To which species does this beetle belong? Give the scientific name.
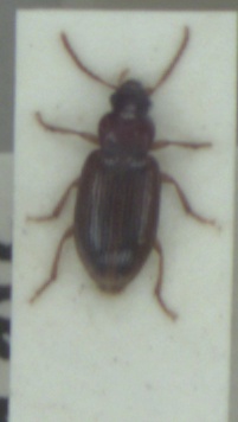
Bradycellus verbasci
